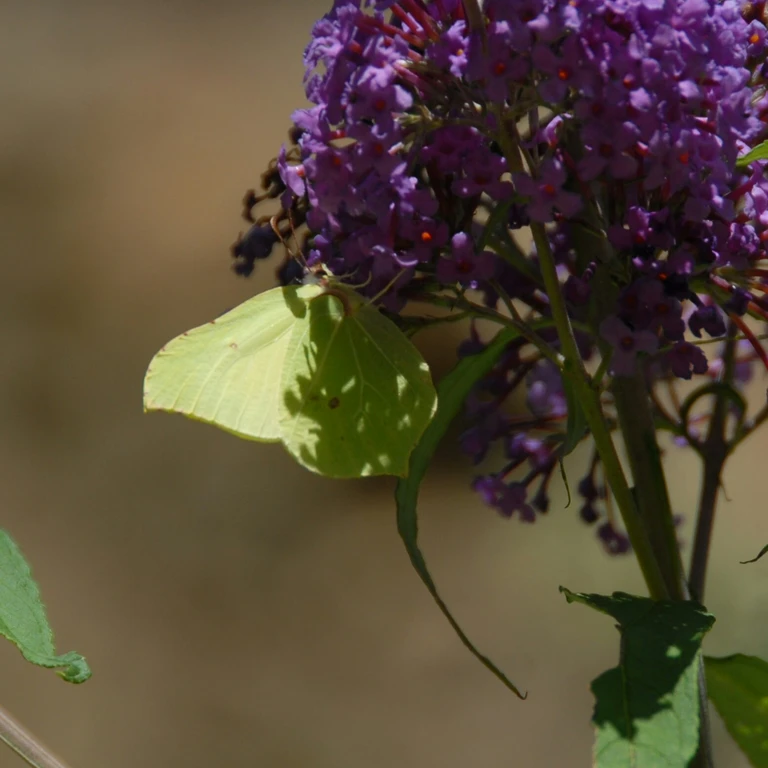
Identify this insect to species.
Gonepteryx rhamni
